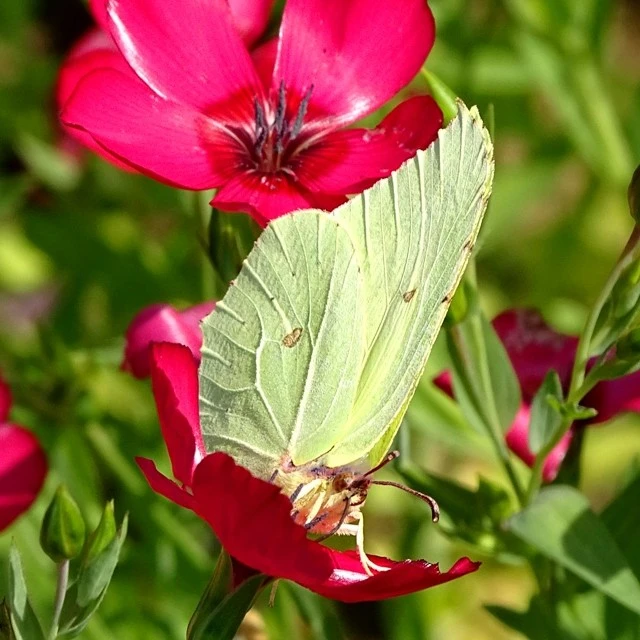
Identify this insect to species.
Gonepteryx rhamni
